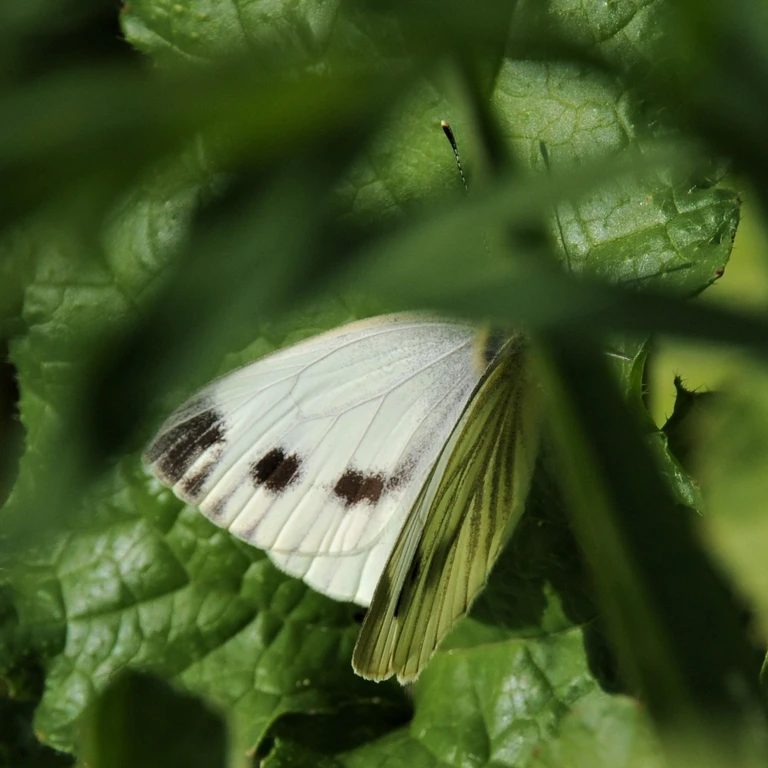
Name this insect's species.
Pieris napi
